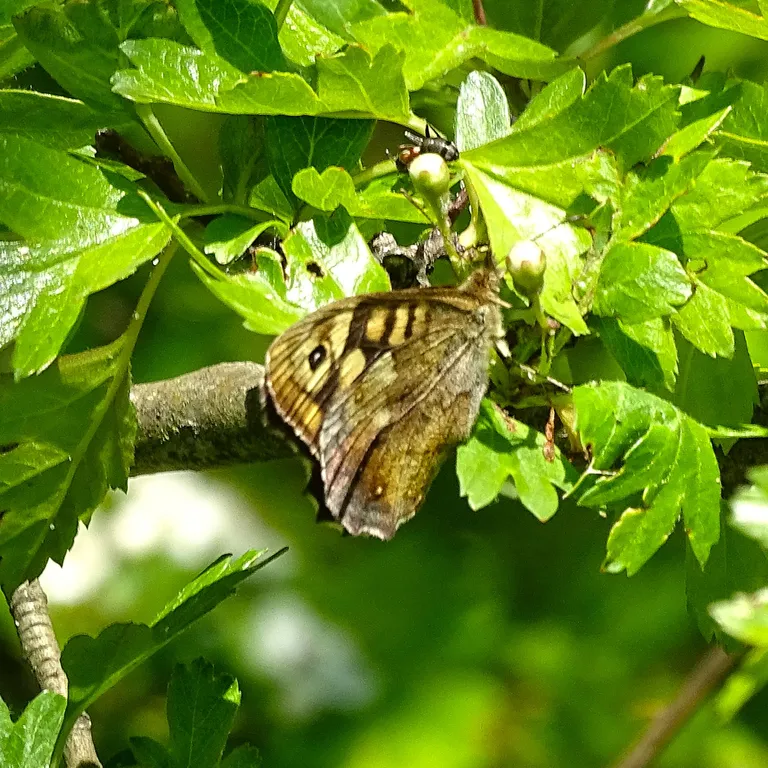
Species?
Pararge aegeria
